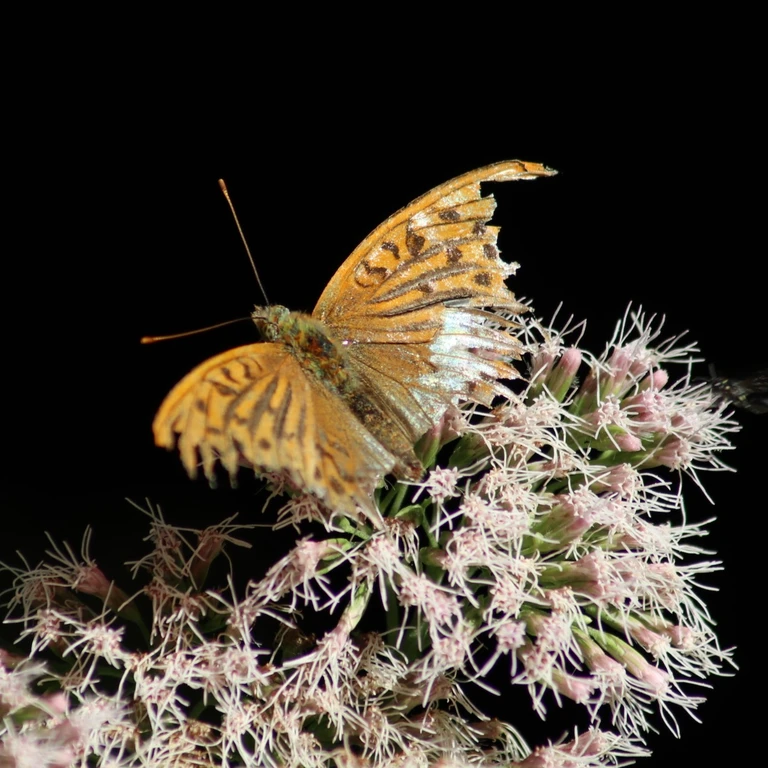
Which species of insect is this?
Argynnis paphia
